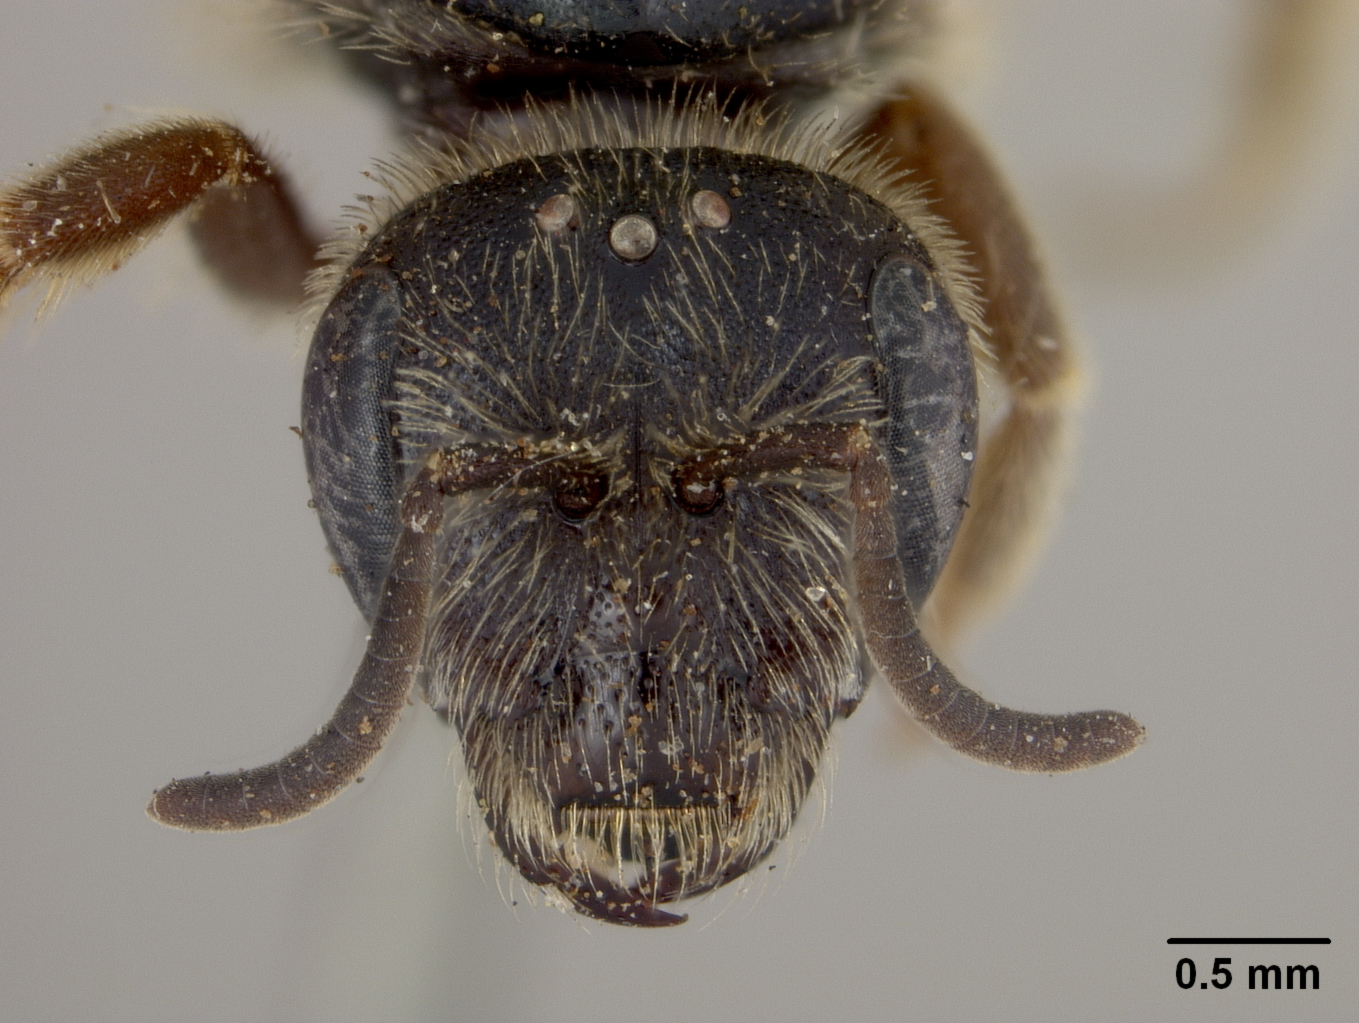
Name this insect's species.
Halictus sansoni
